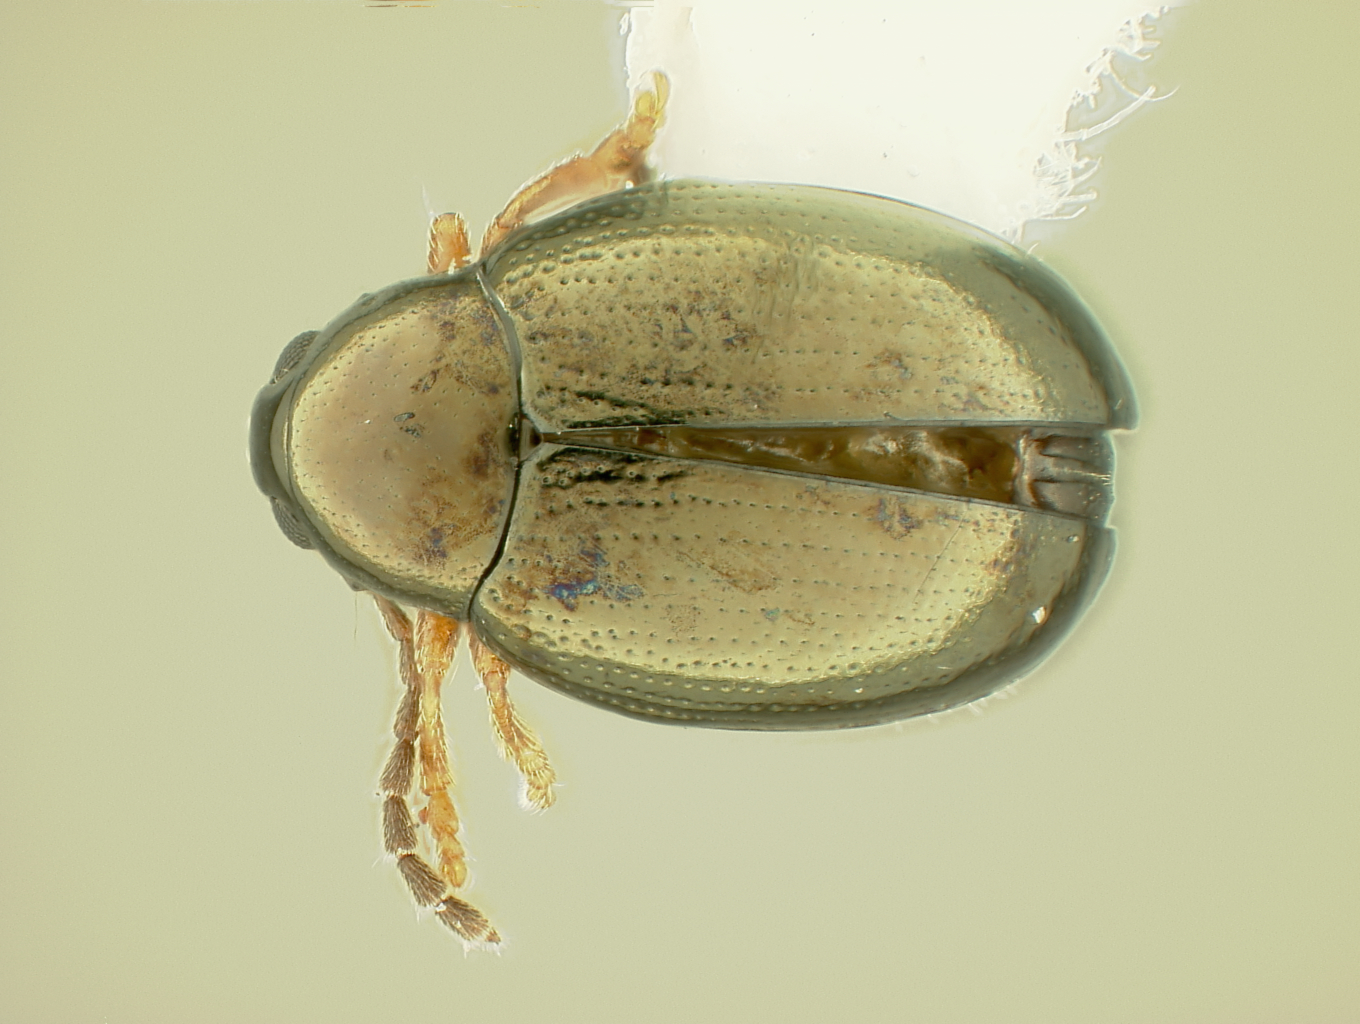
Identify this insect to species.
Psylliodes appalachianus
